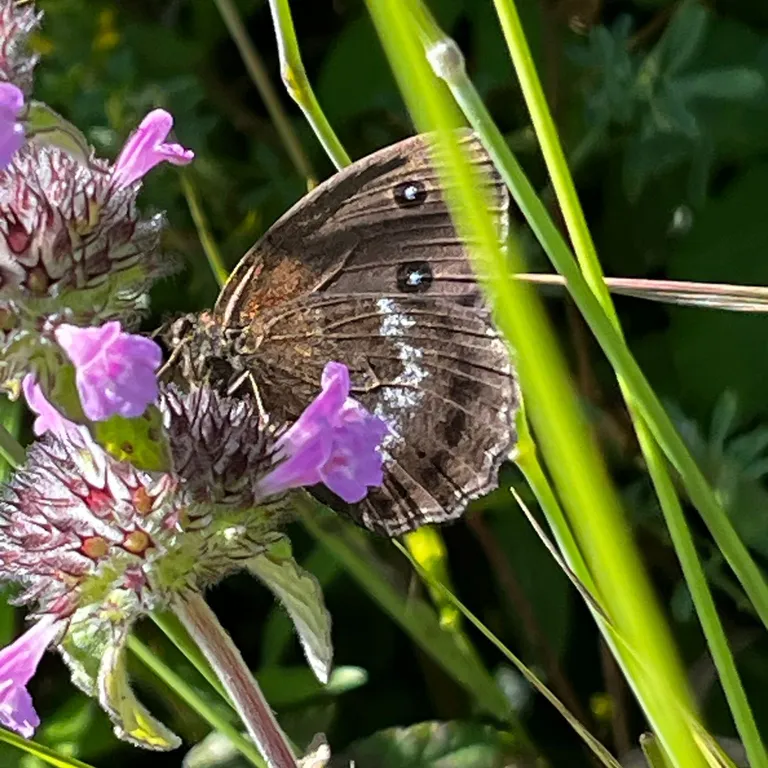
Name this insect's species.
Minois dryas
